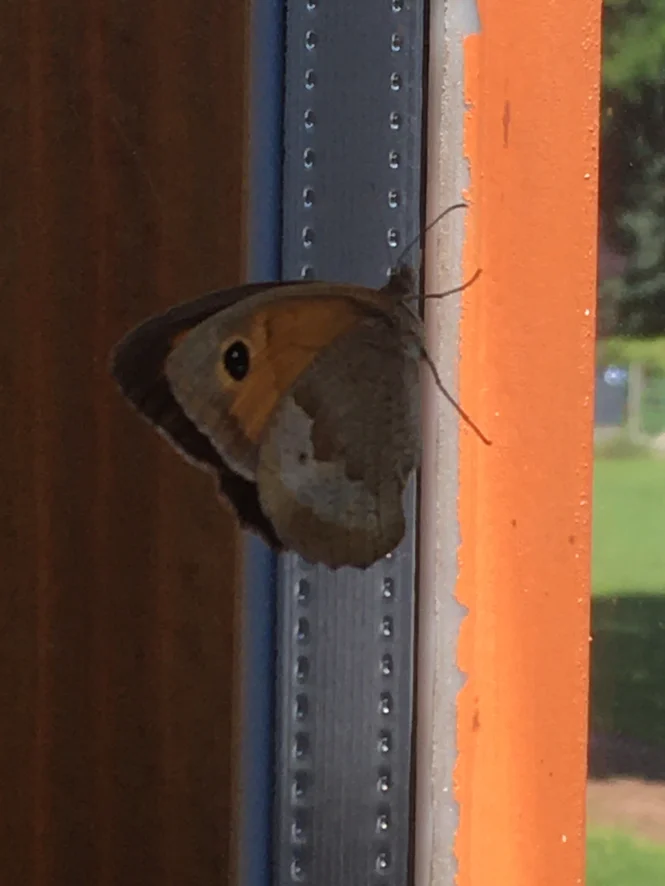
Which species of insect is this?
Maniola jurtina
